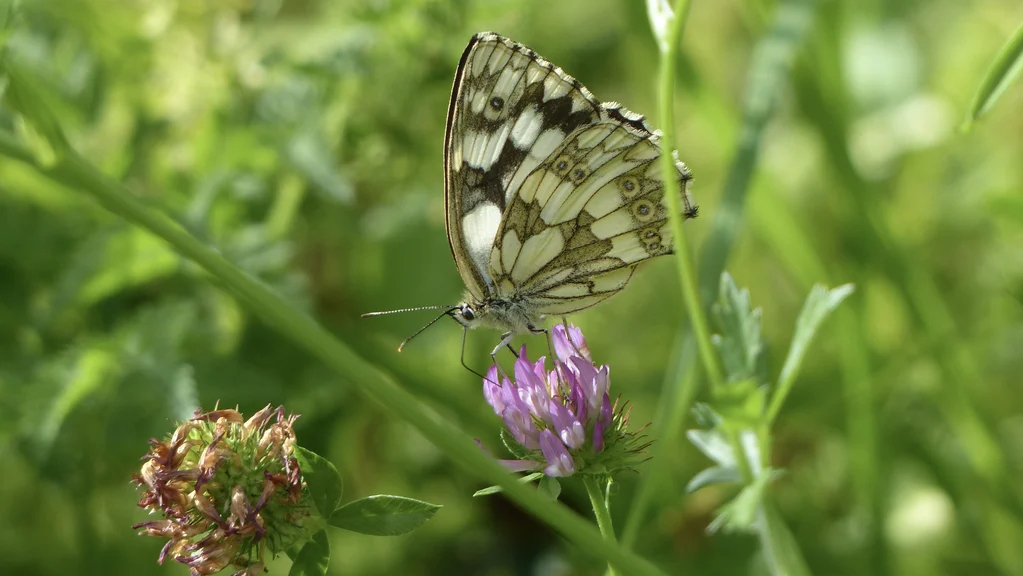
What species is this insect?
Melanargia galathea
